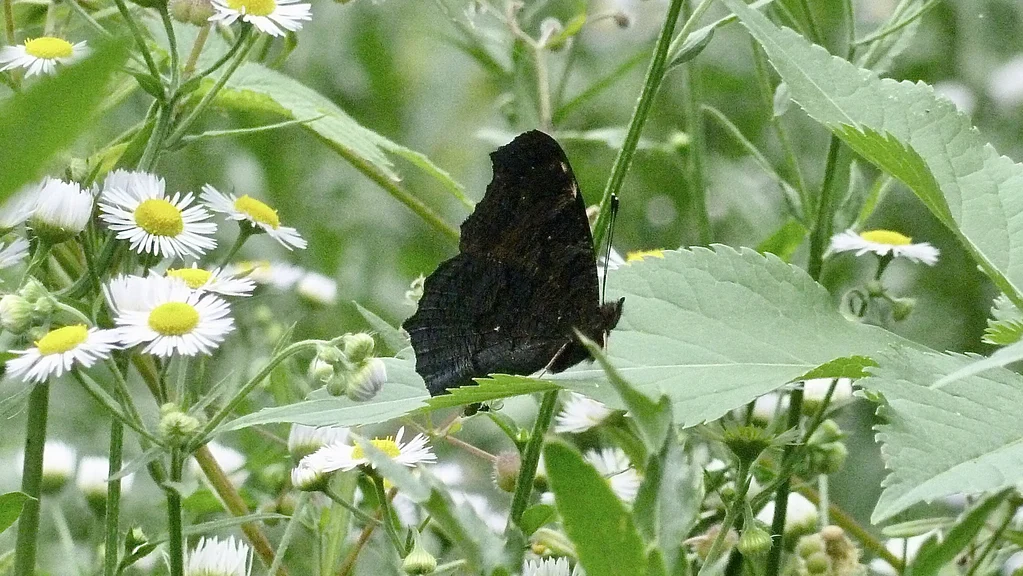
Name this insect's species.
Aglais io
